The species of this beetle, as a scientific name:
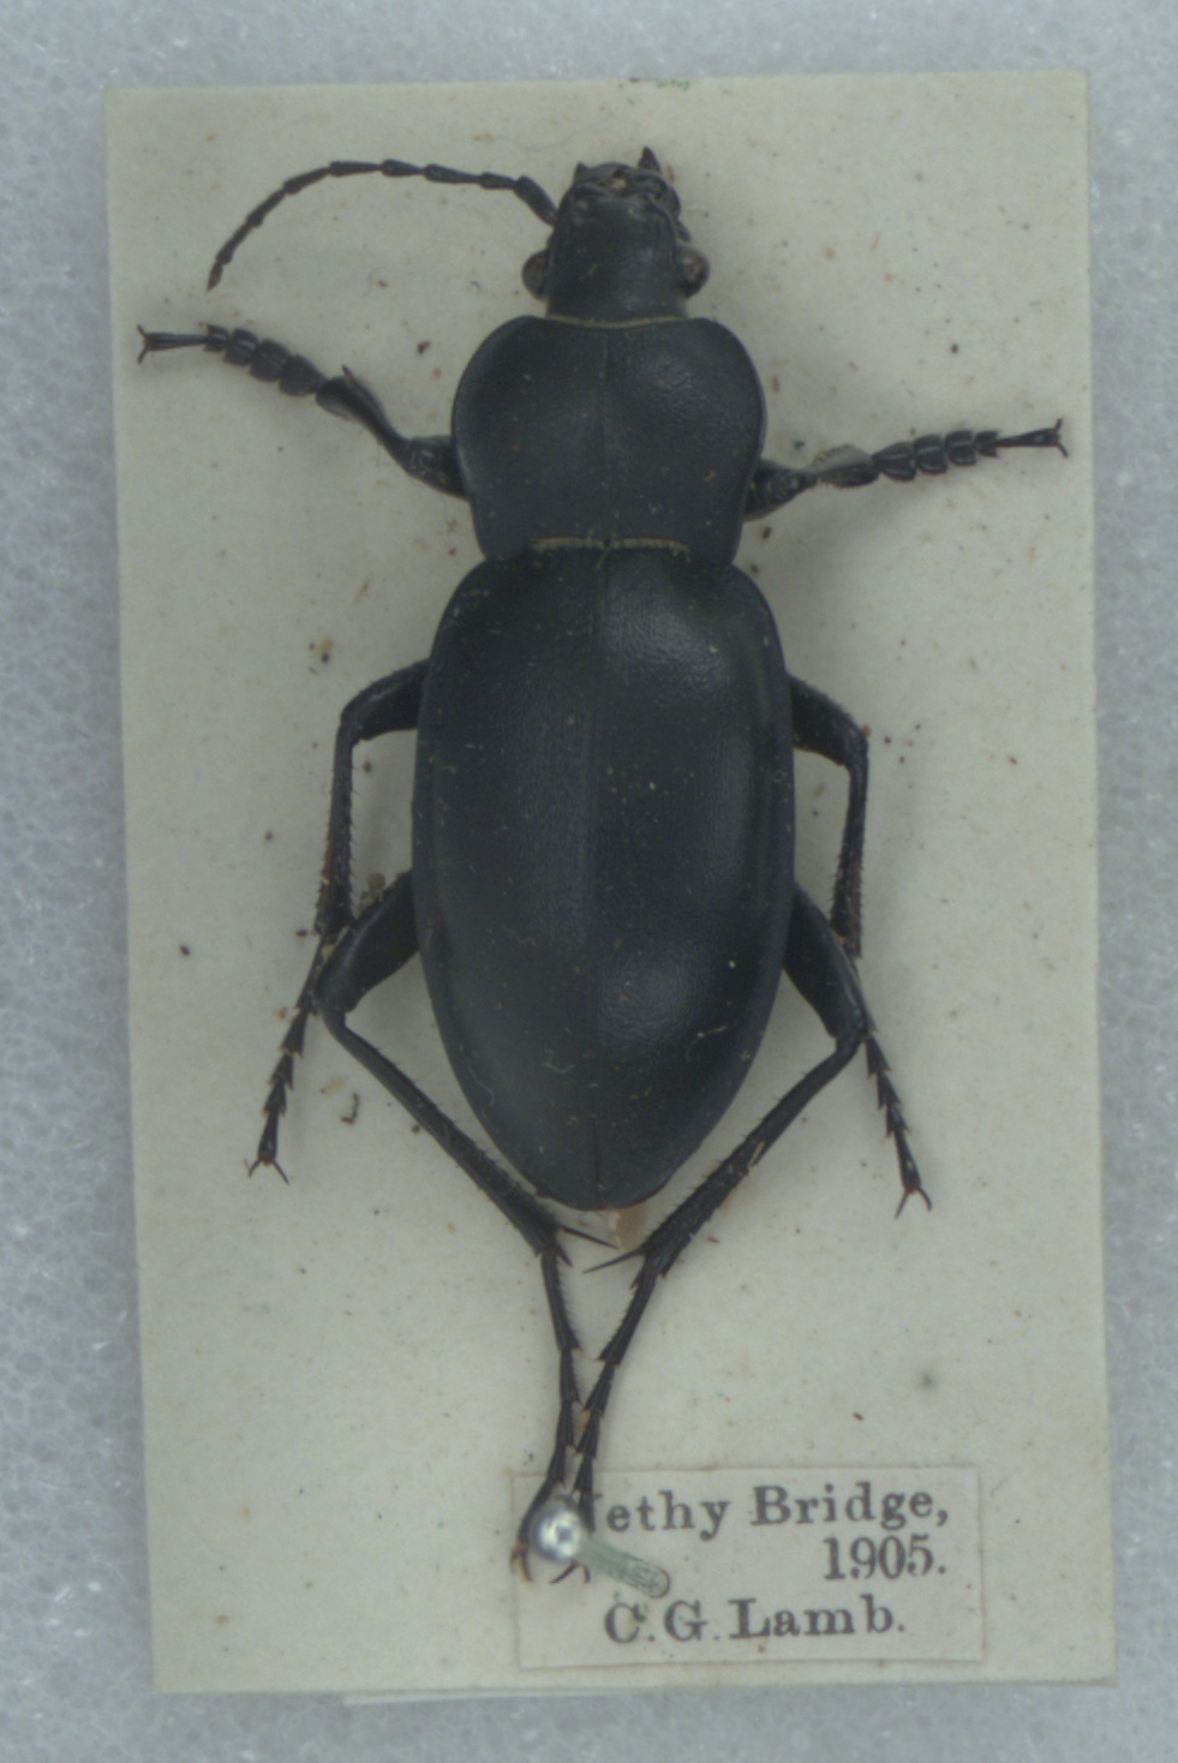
Carabus glabratus
